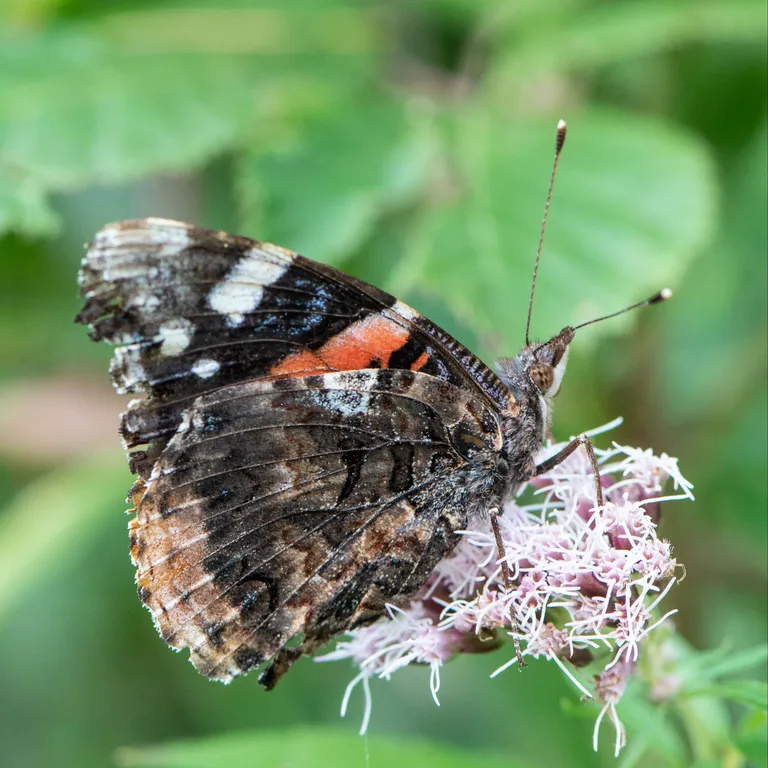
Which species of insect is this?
Vanessa atalanta
